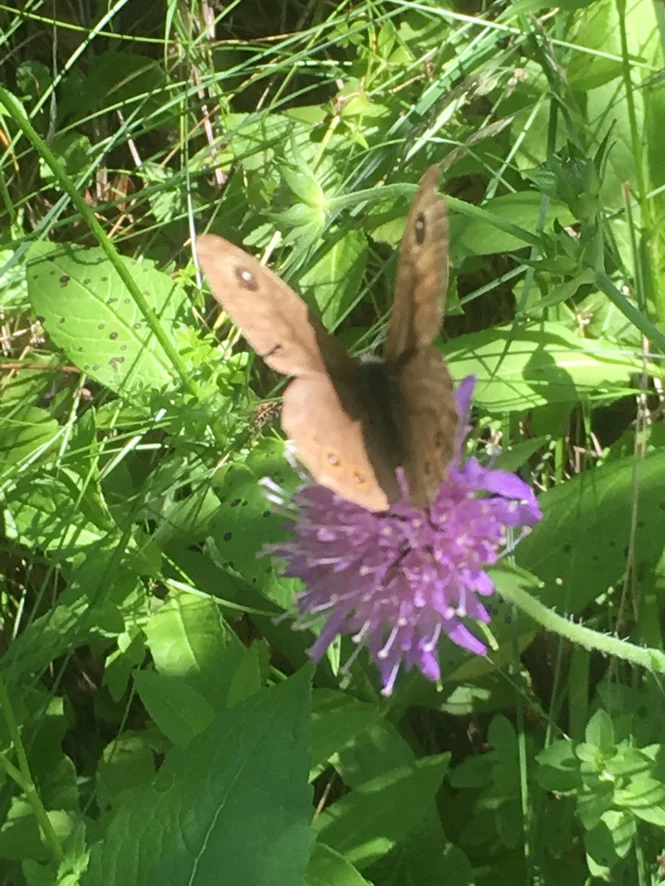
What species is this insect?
Lasiommata maera (also Pararge maera)
